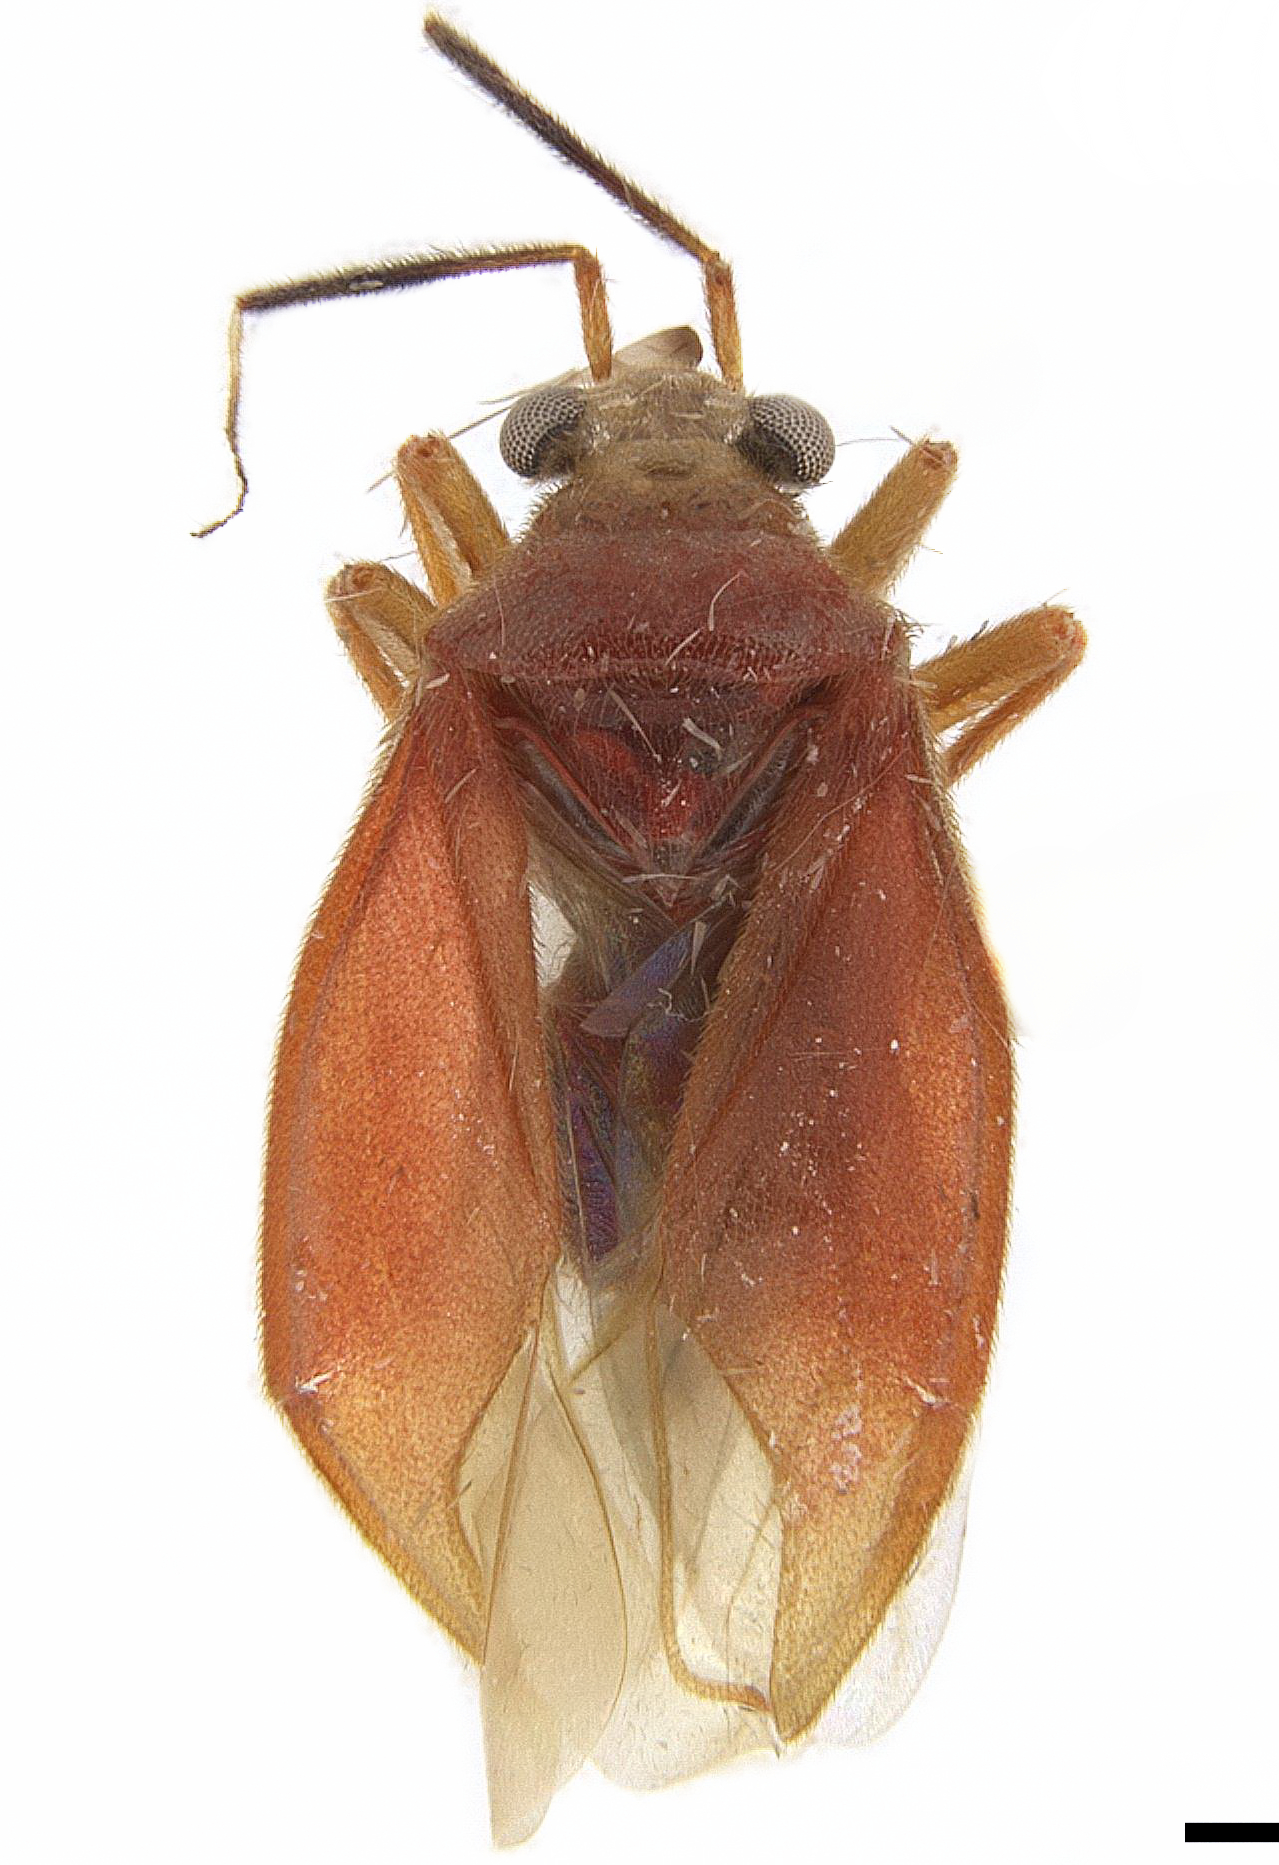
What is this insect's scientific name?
Proneella peruana
